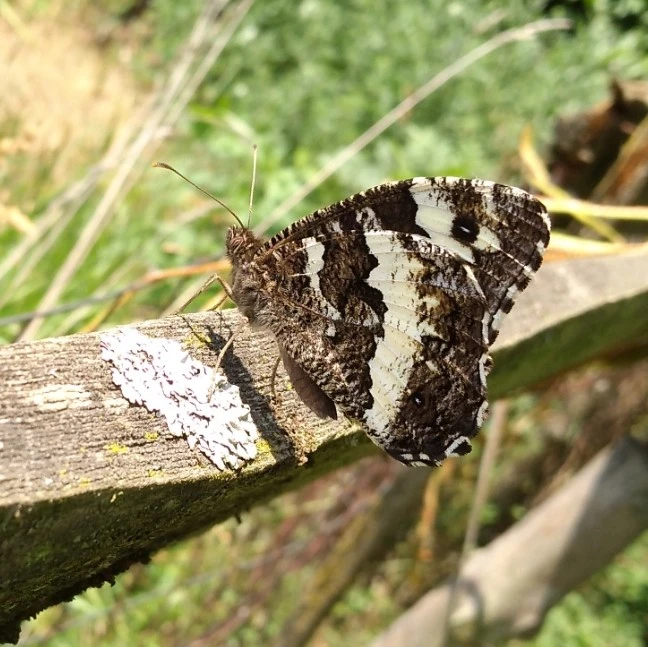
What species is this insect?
Brintesia circe
